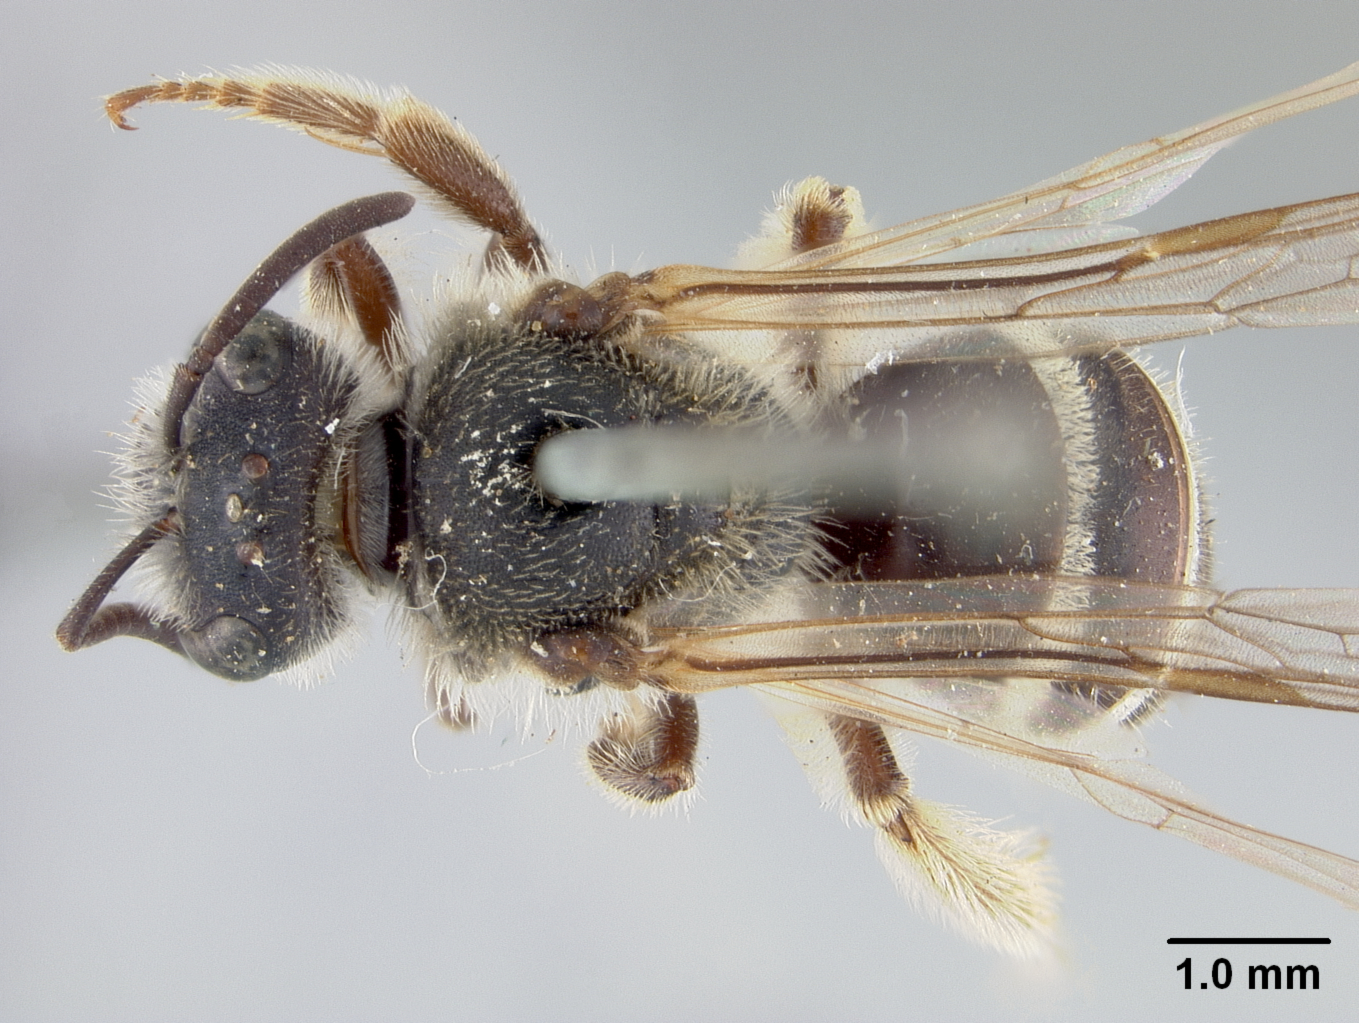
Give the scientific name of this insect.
Halictus cyaneiceps
